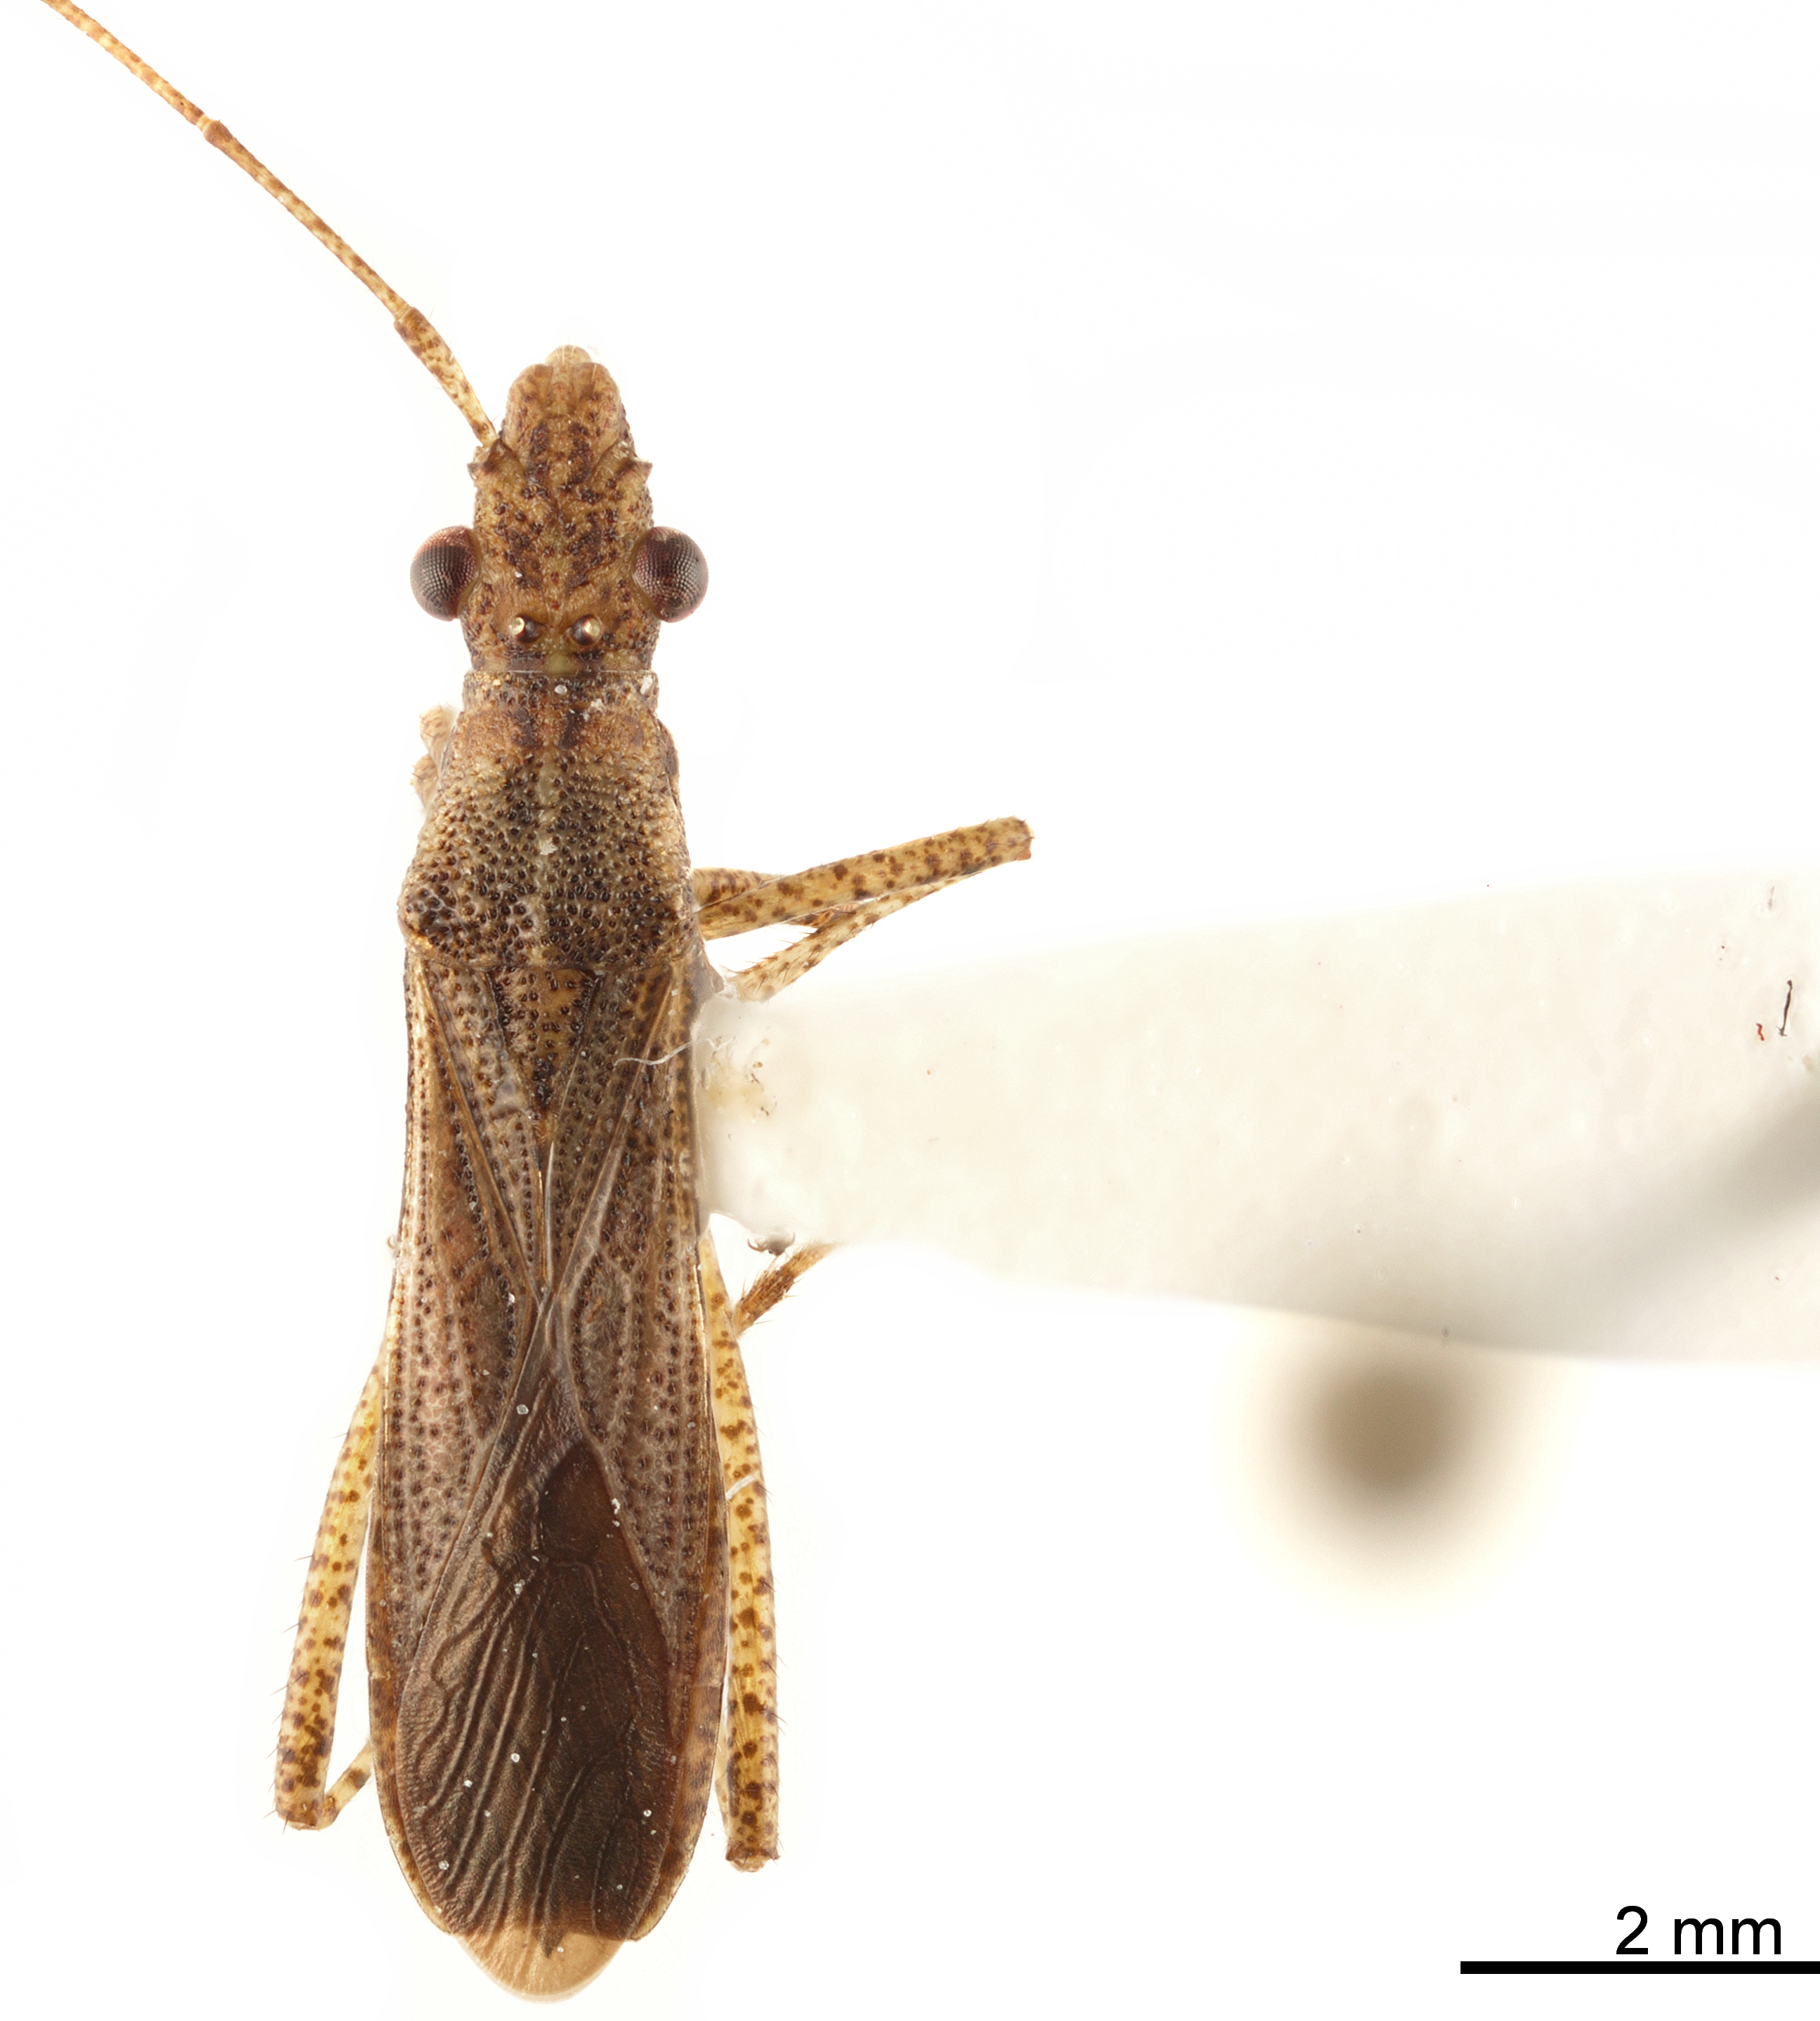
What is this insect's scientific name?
Esperanza texana
